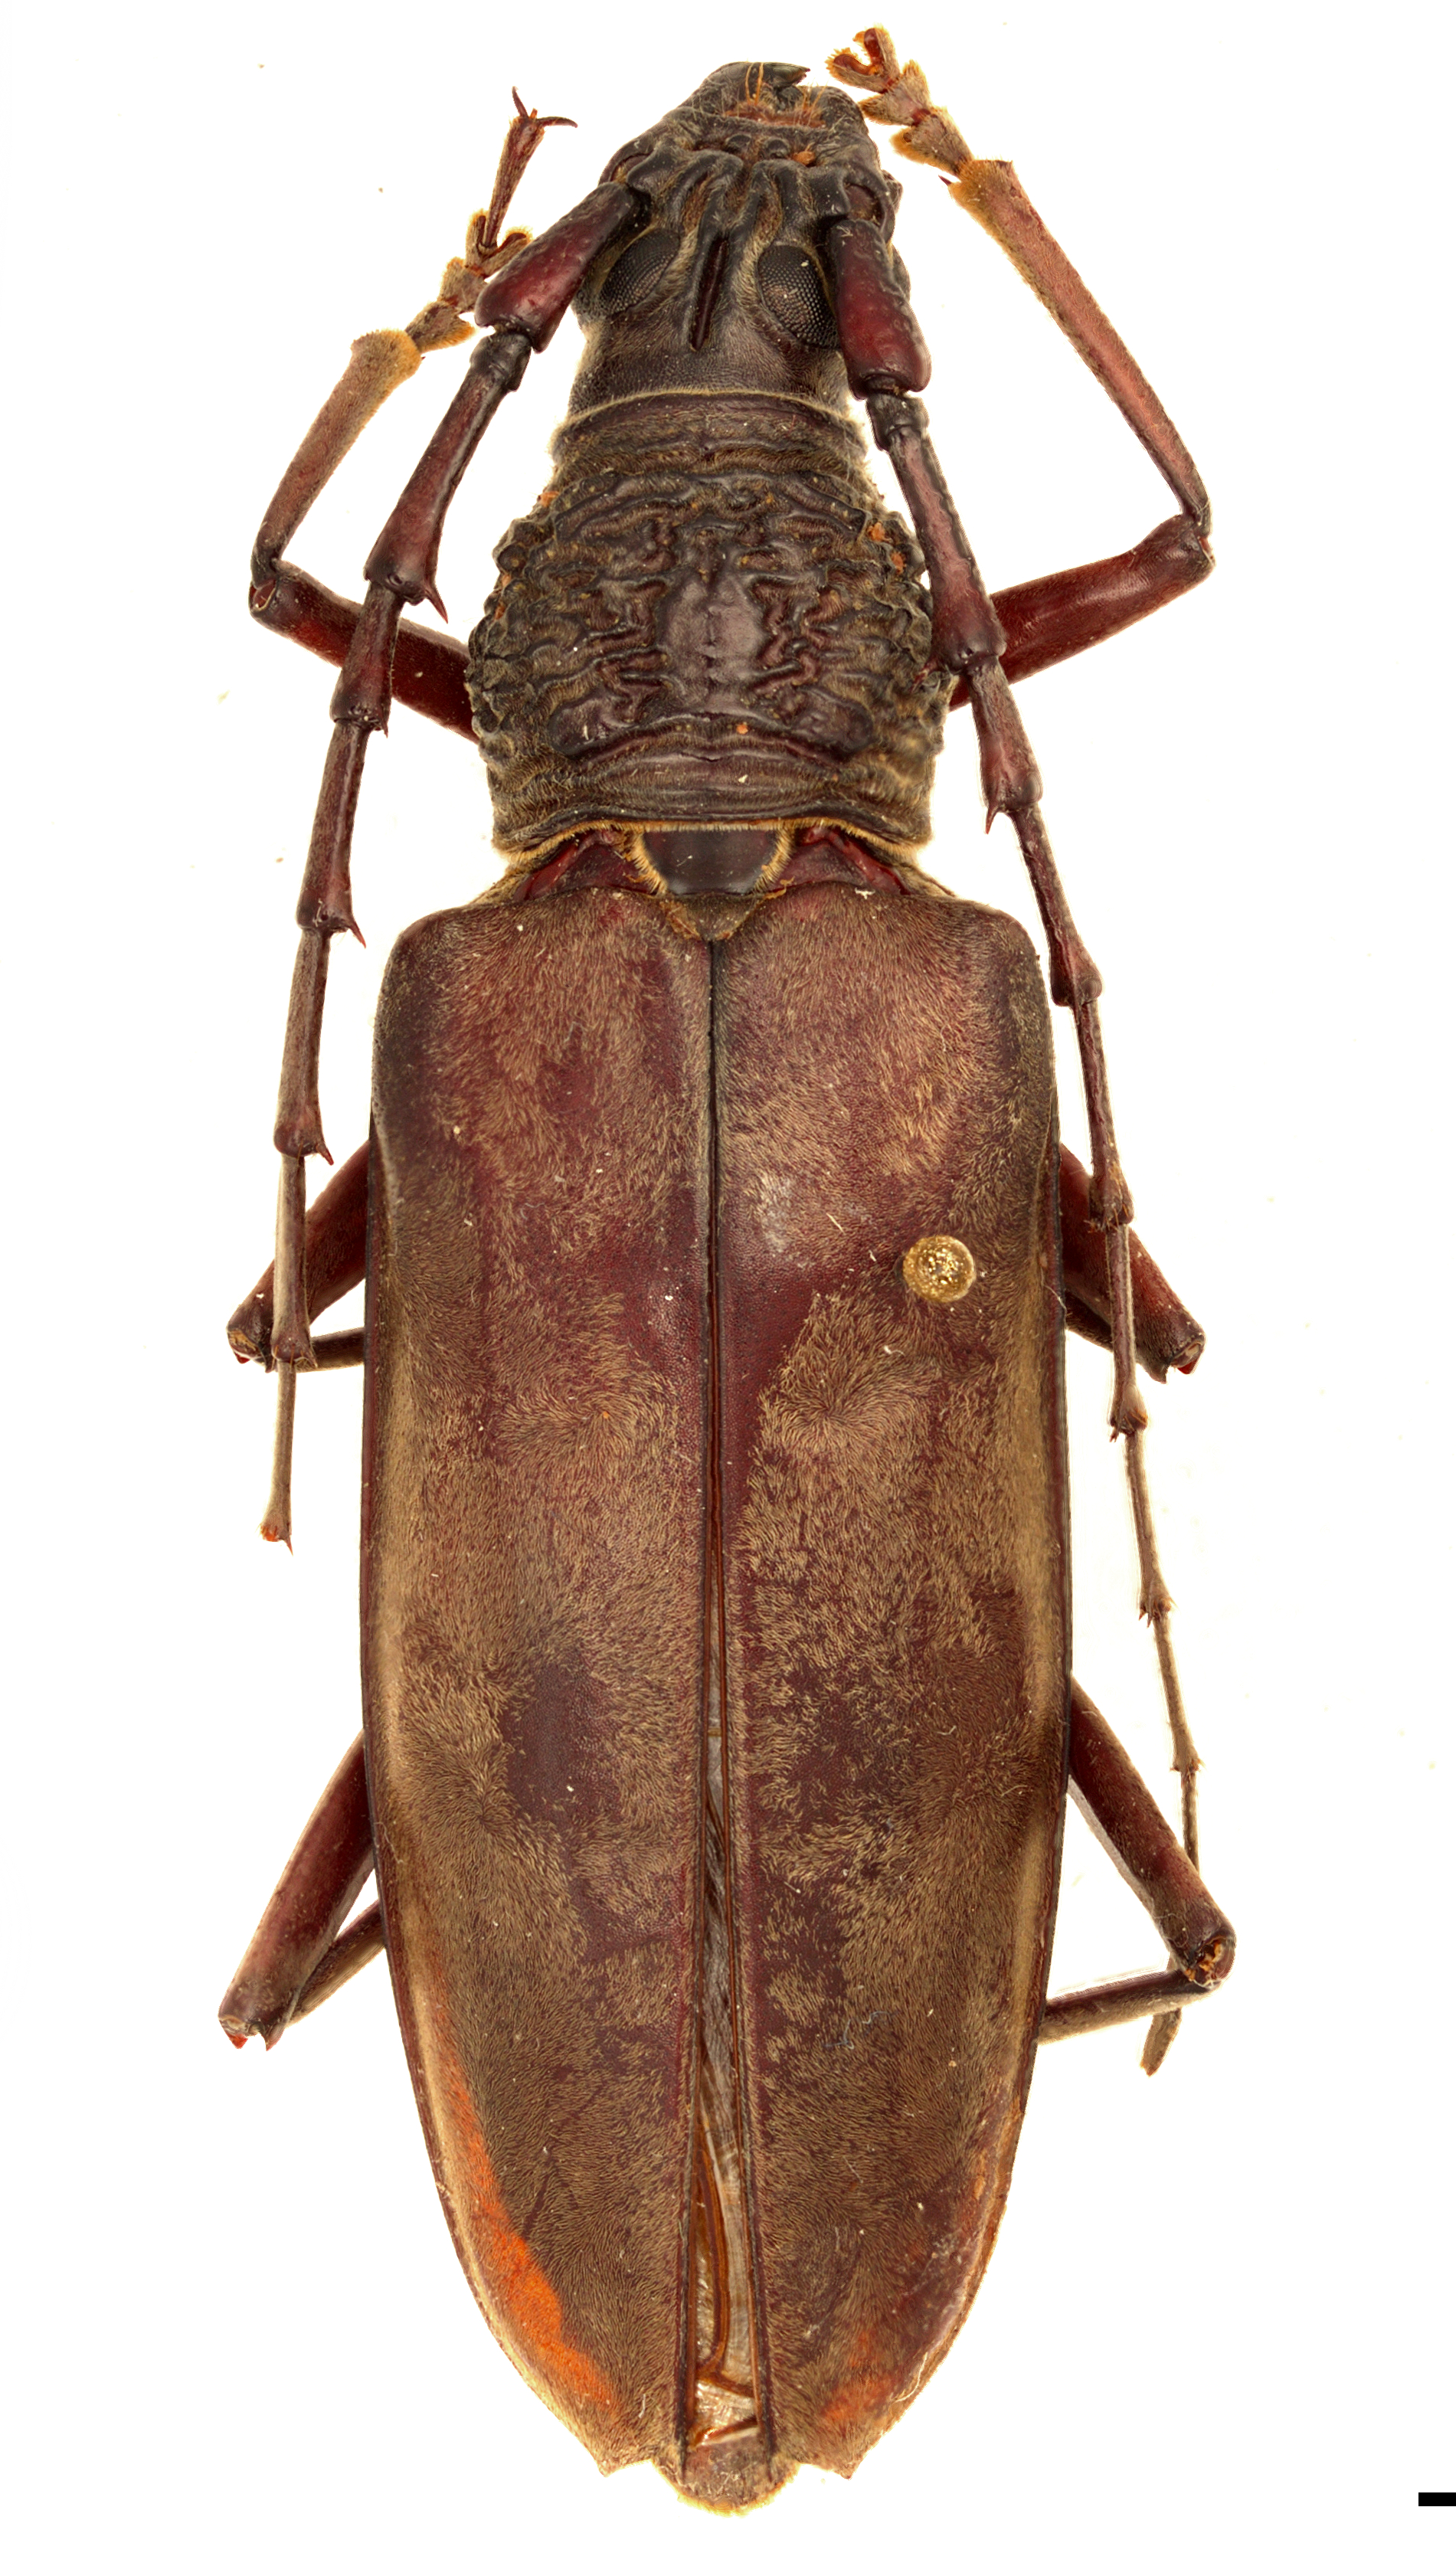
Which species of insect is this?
Hoplocerambyx spinicornis
